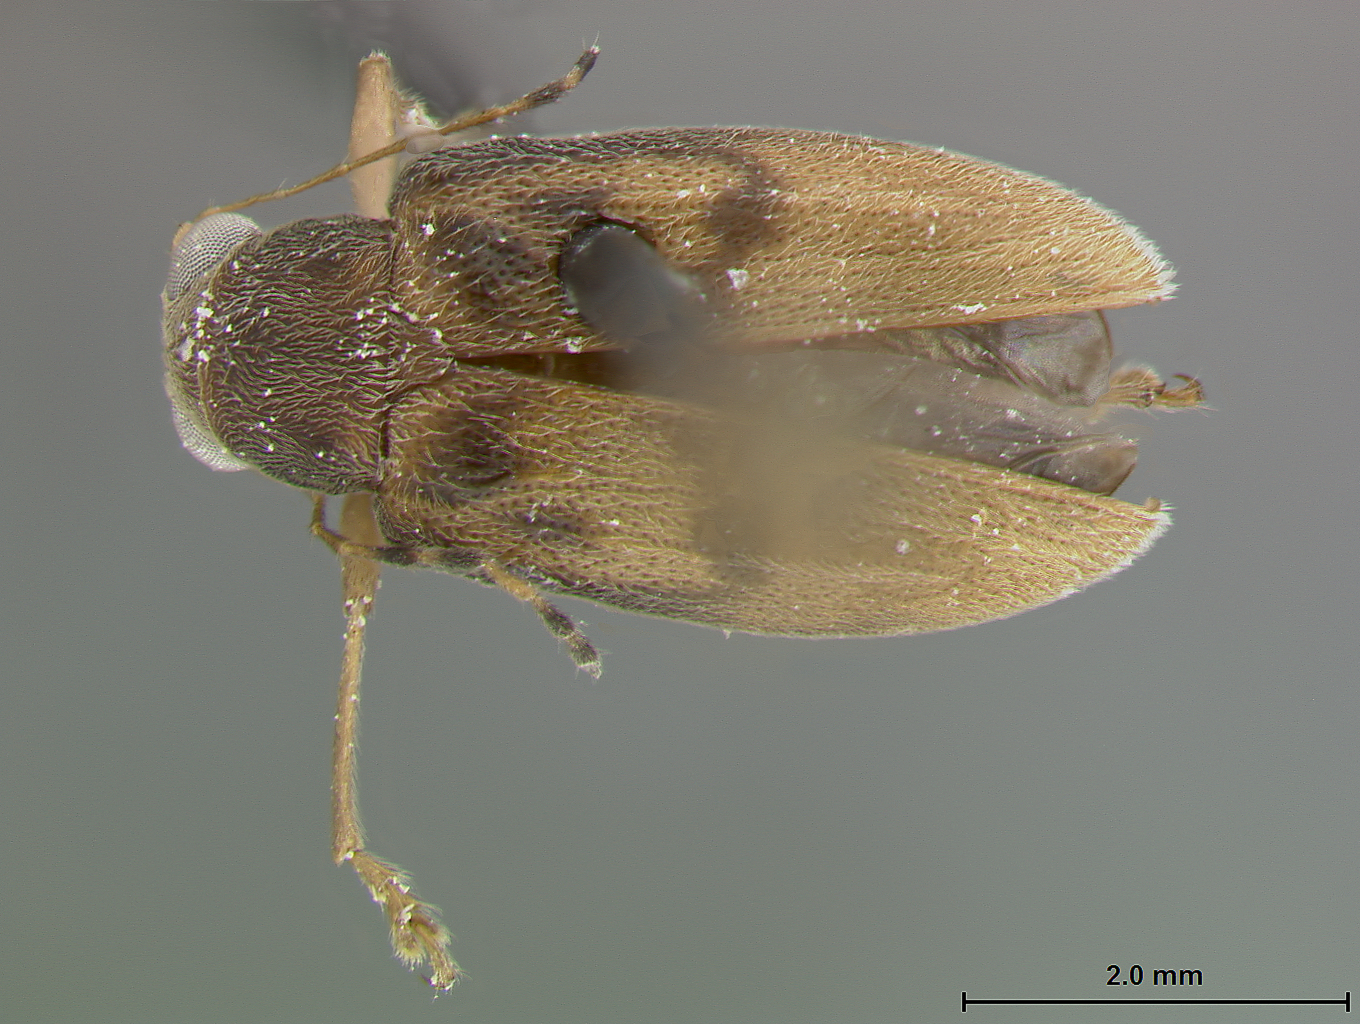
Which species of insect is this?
Habrophora thelmae
